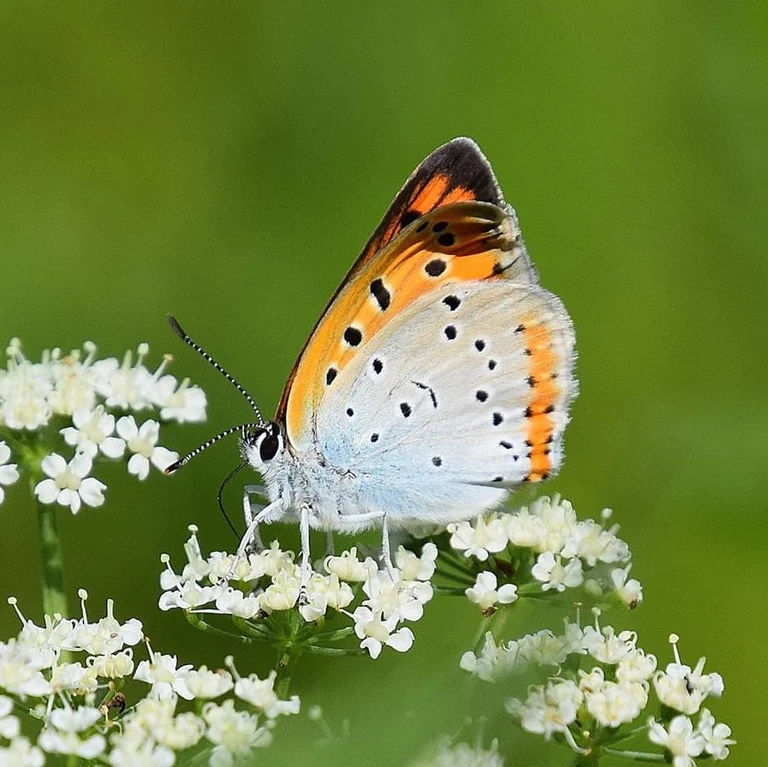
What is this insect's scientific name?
Lycaena dispar
